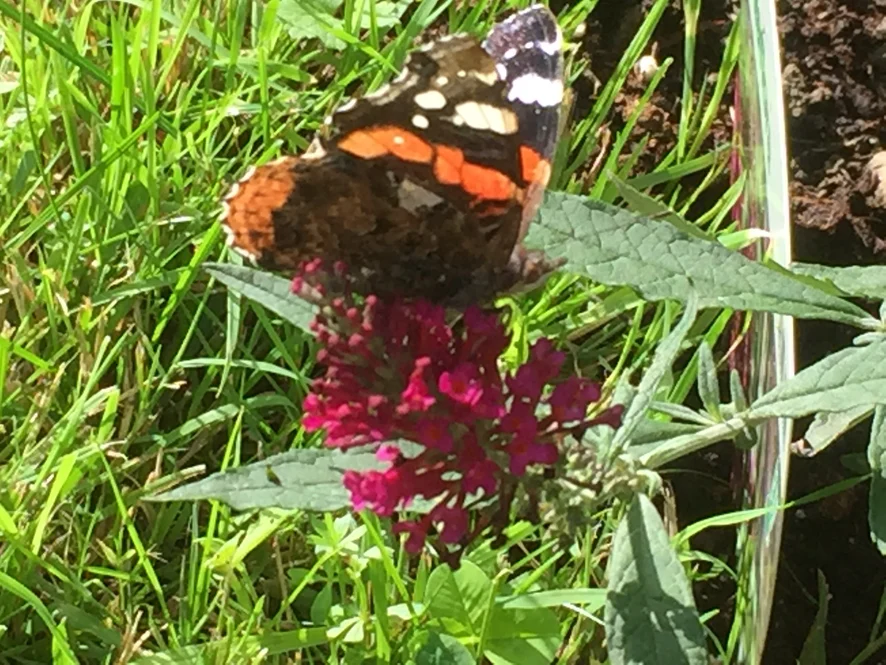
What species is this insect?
Vanessa atalanta
